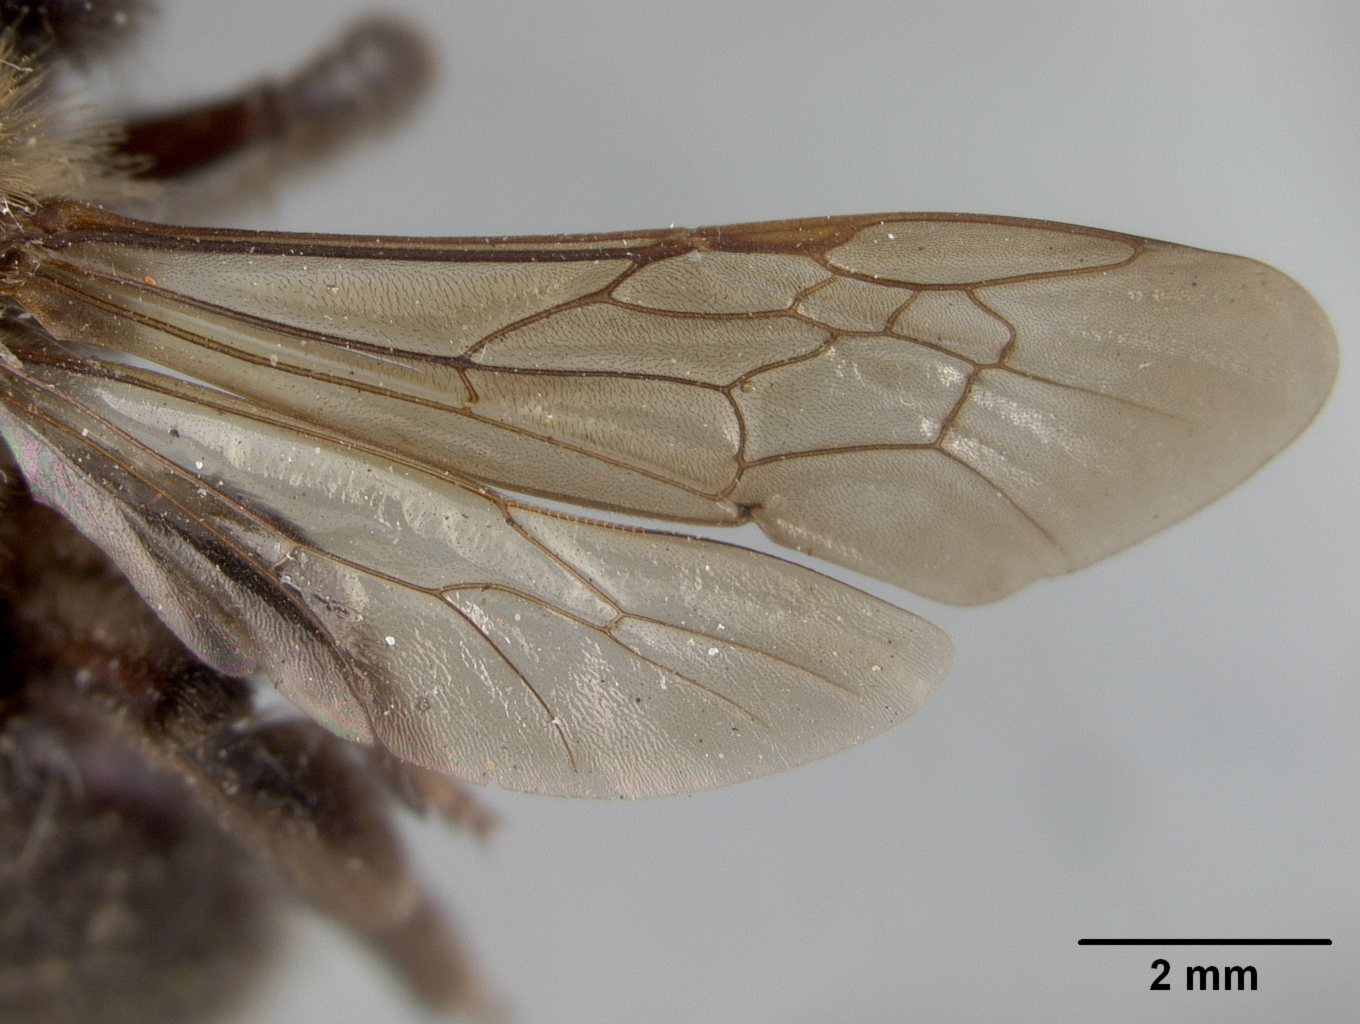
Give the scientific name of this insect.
Andrena pluvialis
